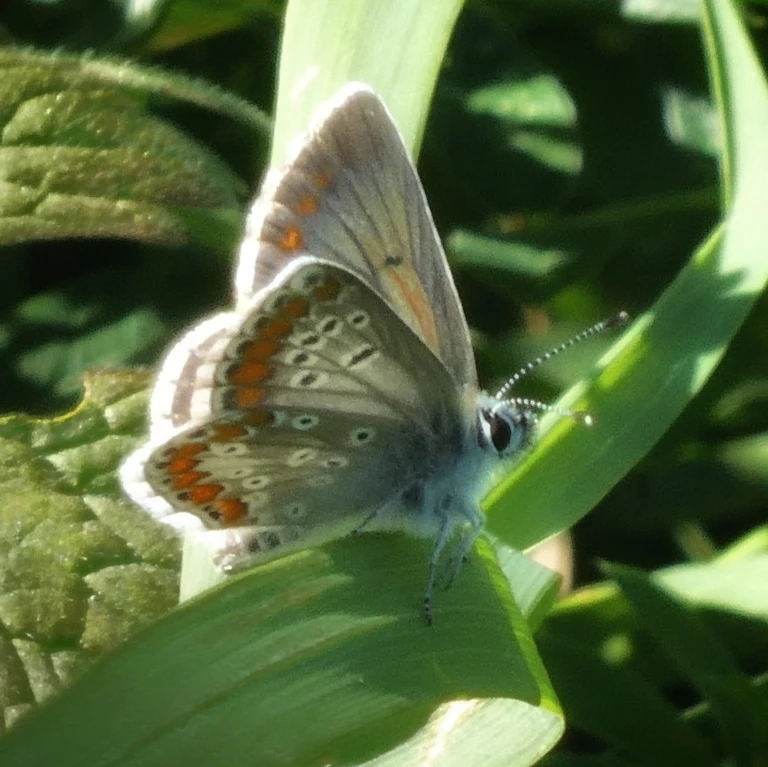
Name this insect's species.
Aricia agestis/artaxerxes
